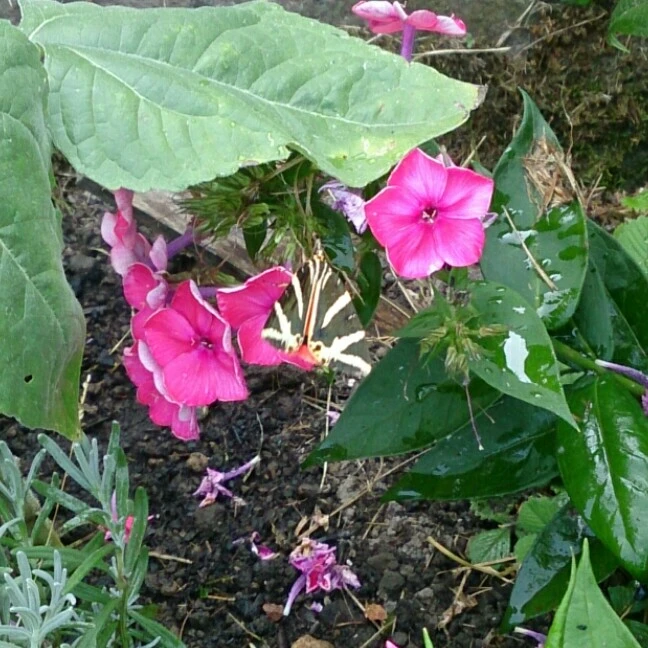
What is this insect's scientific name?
Euplagia quadripunctaria
